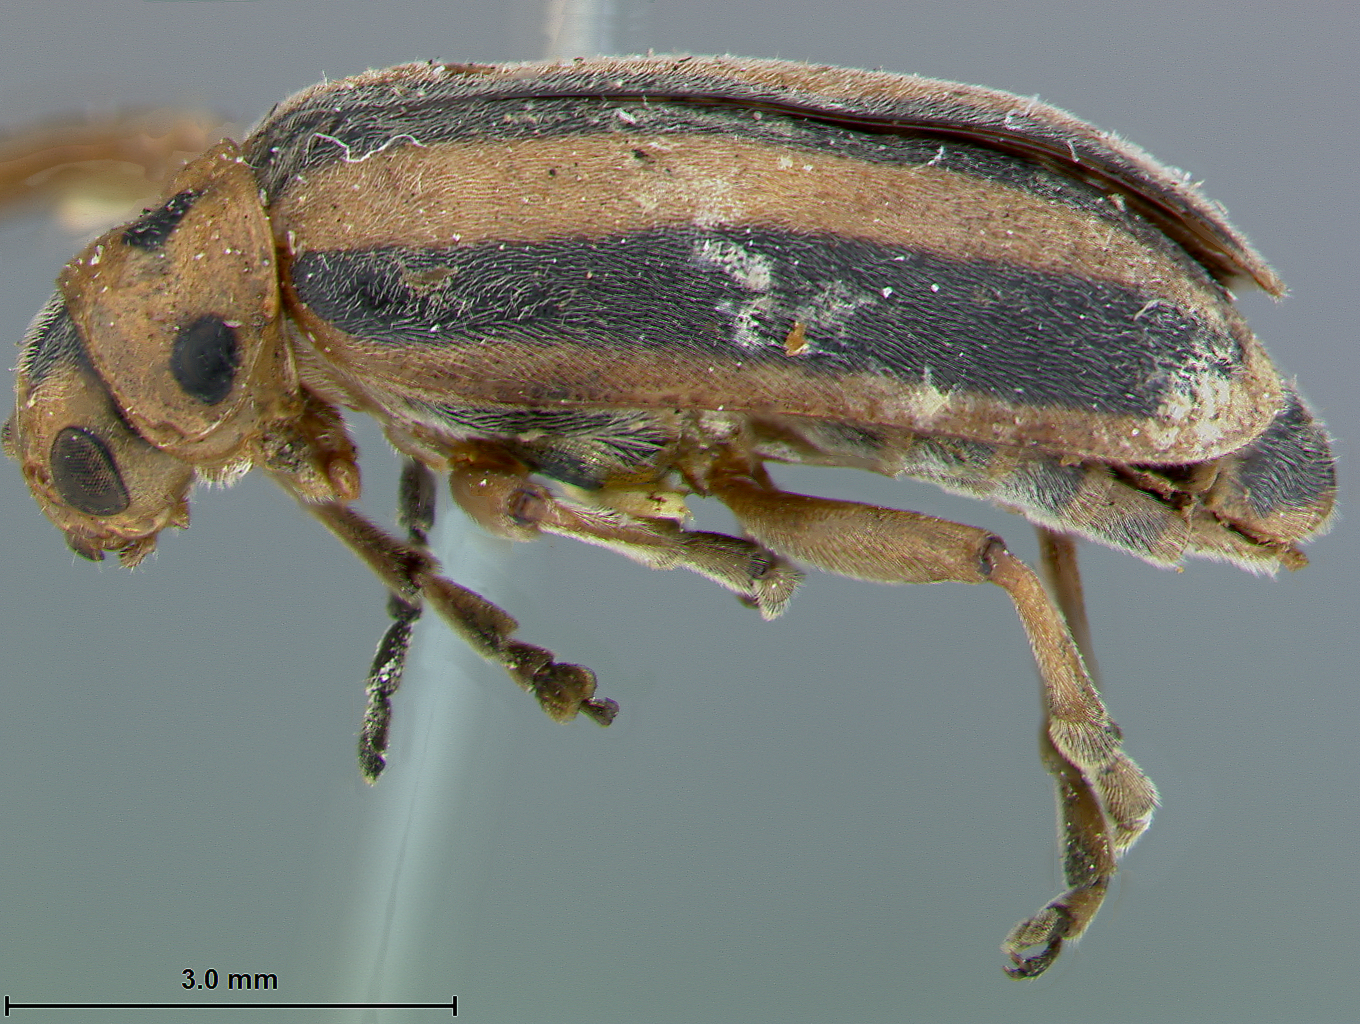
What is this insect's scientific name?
Trirhabda adela
